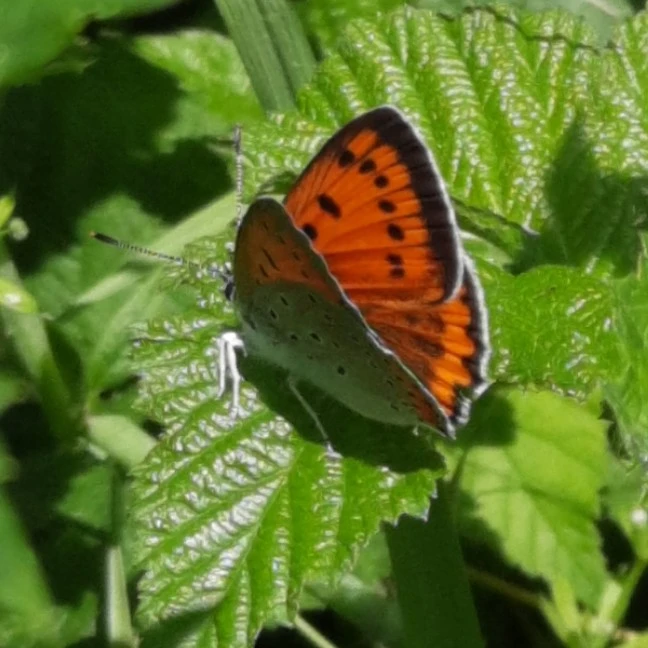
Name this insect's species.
Lycaena dispar
